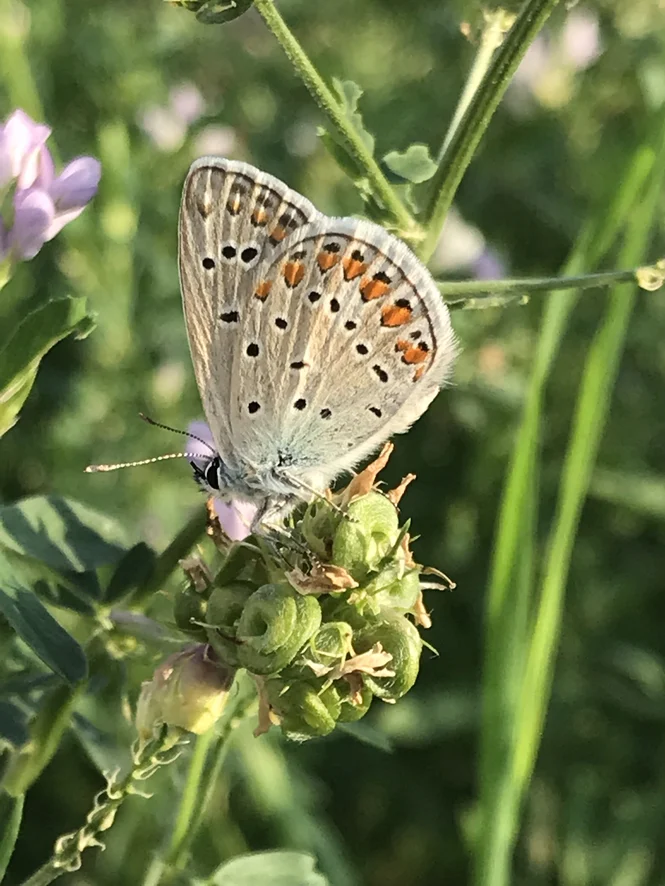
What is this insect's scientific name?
Polyommatus icarus
